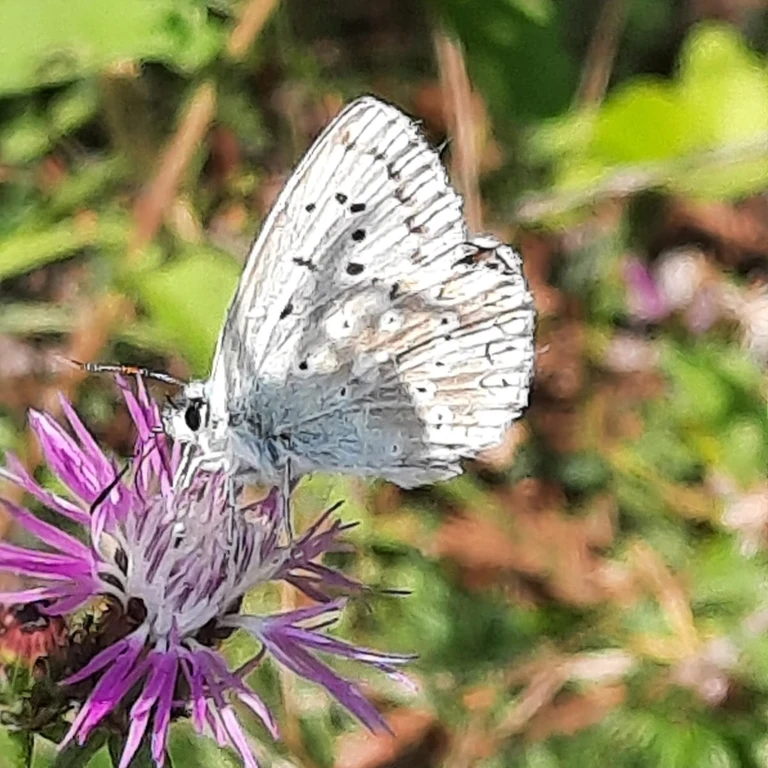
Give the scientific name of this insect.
Lysandra coridon
